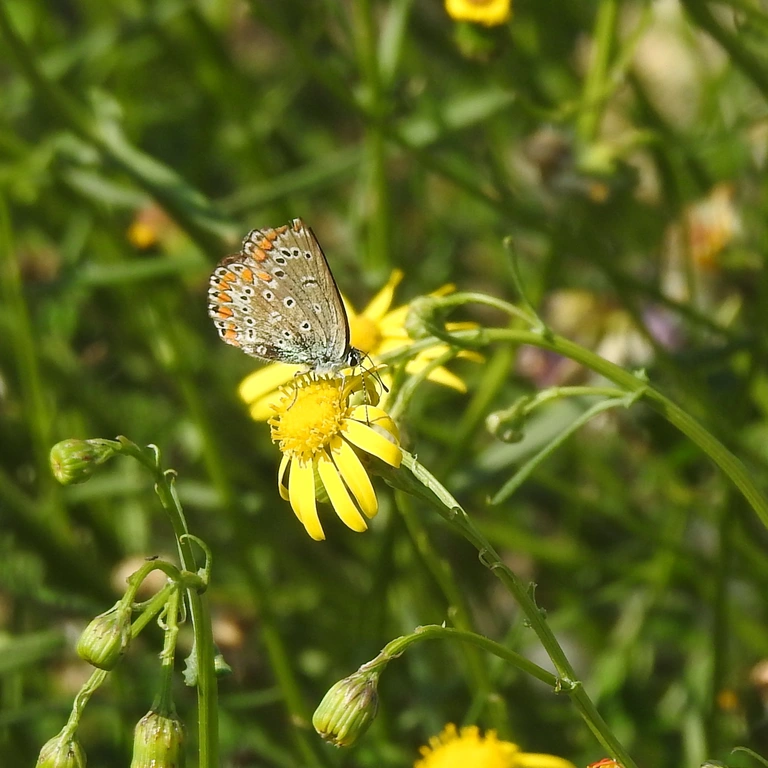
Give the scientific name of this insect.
Polyommatus icarus
